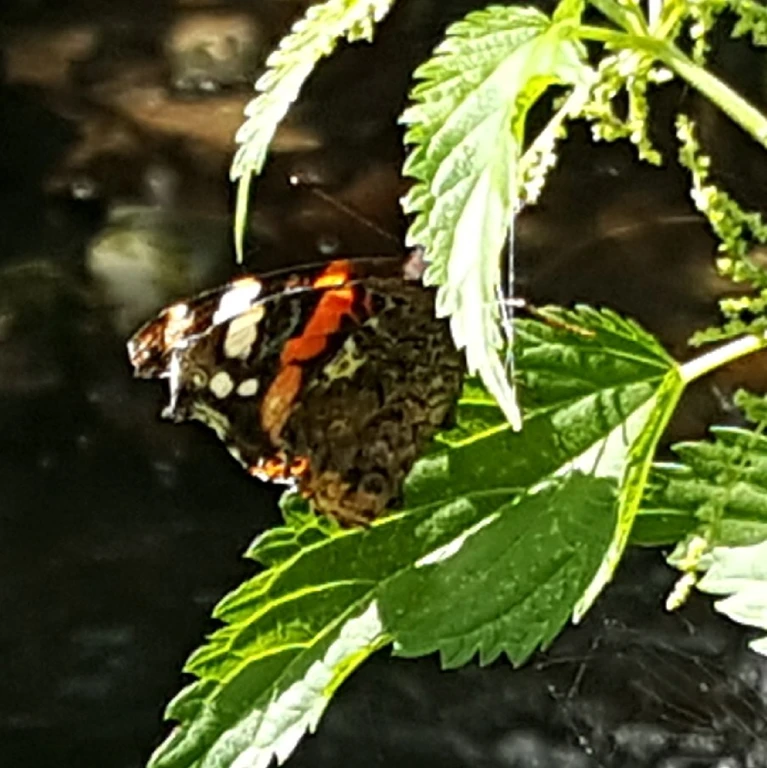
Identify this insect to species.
Vanessa atalanta
